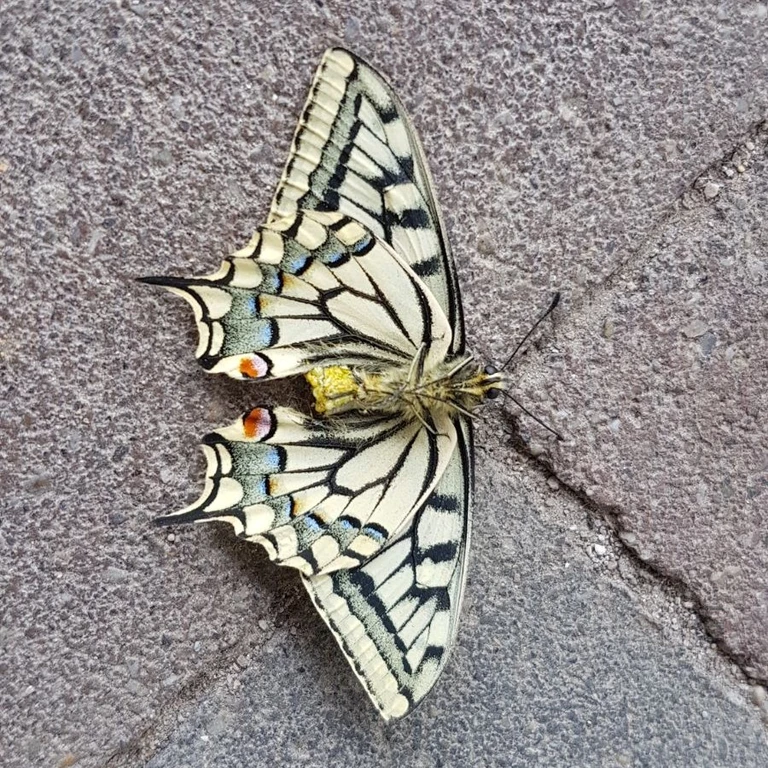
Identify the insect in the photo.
Papilio machaon
